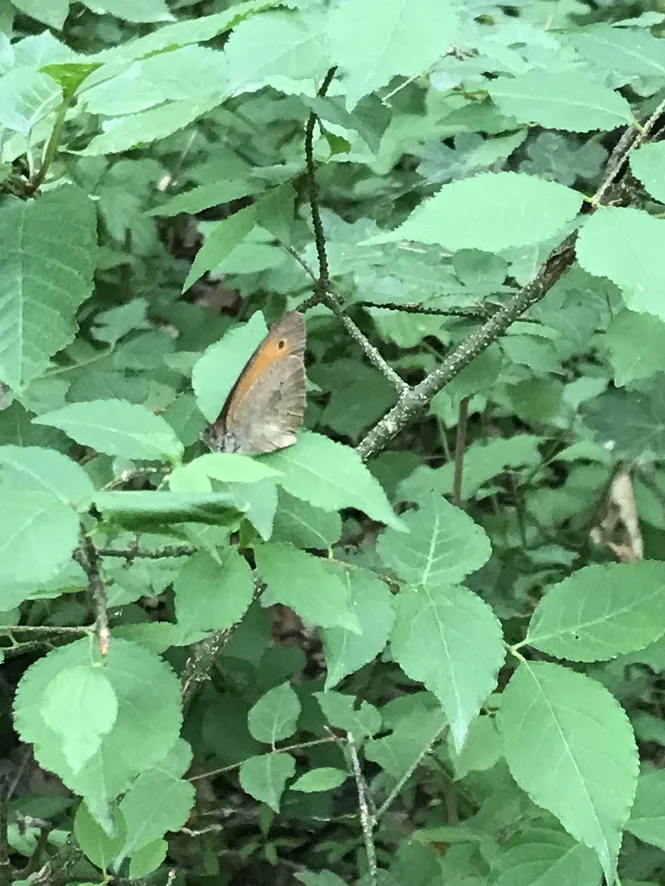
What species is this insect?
Maniola jurtina
